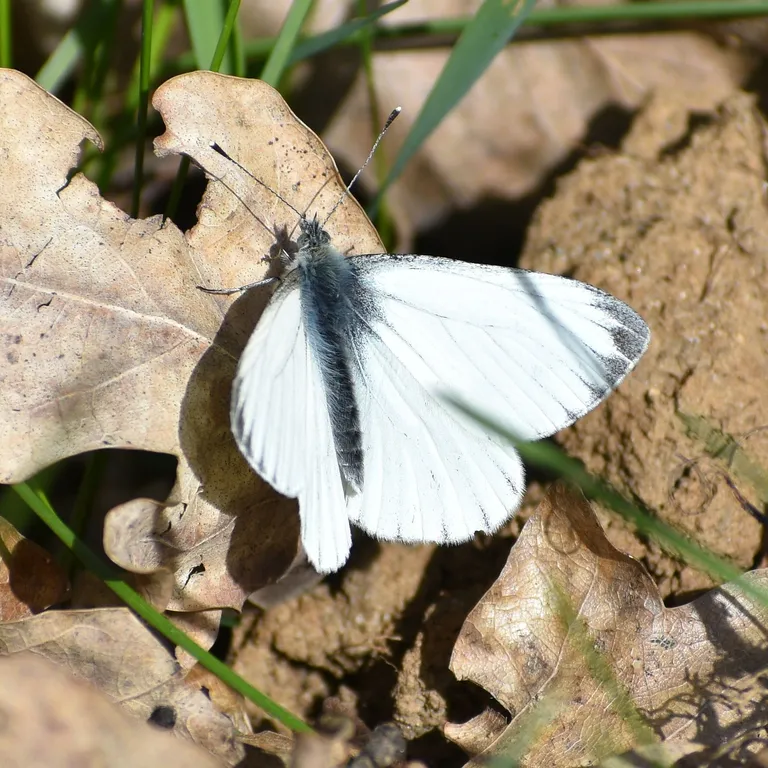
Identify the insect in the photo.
Pieris napi
